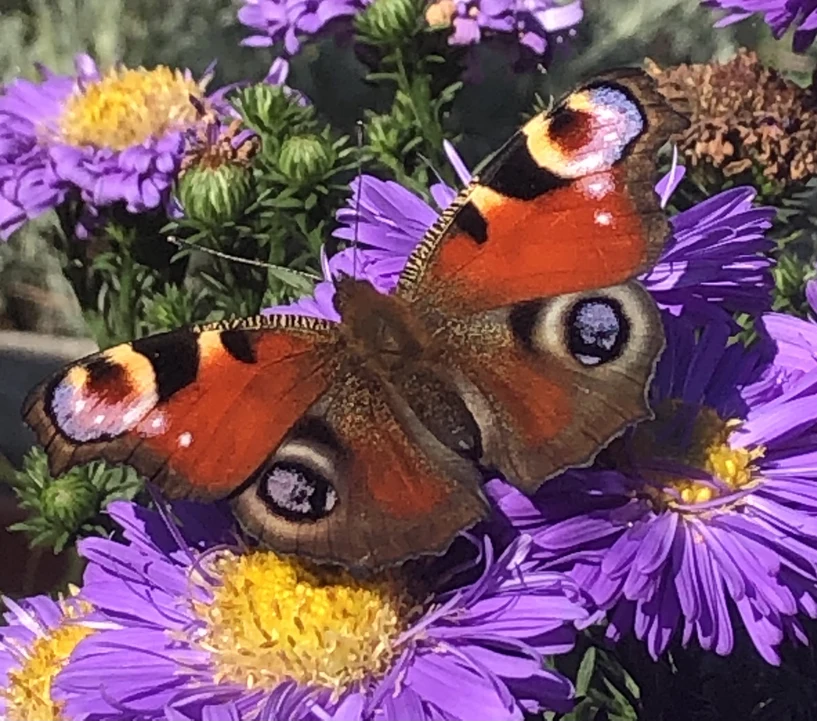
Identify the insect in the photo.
Aglais io
